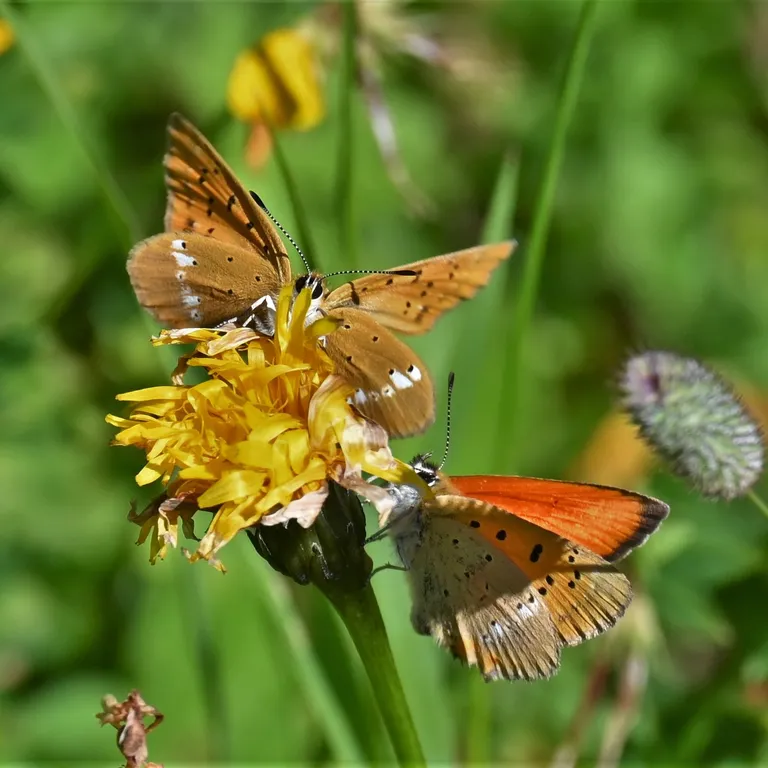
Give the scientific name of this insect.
Lycaena virgaureae
